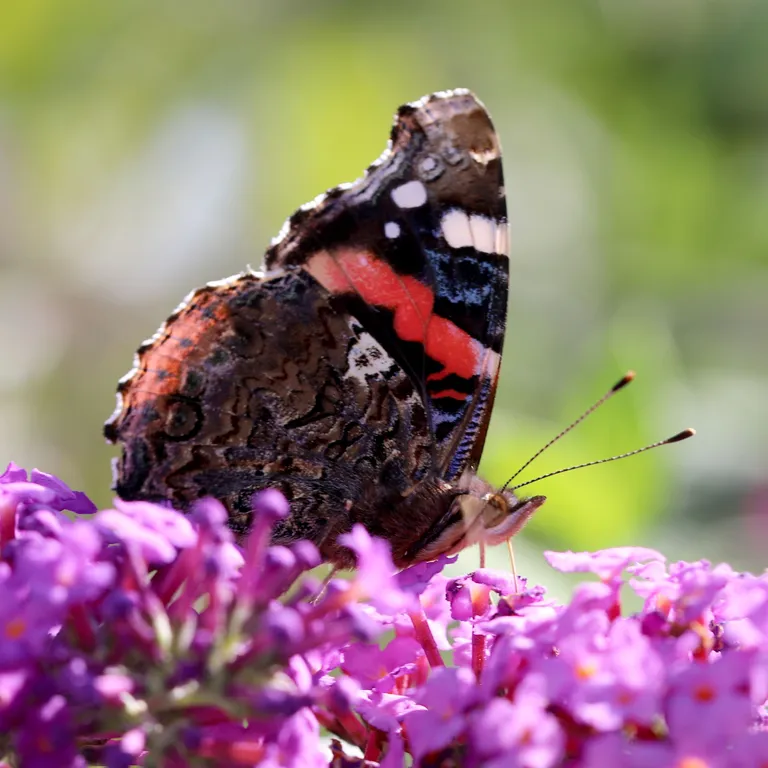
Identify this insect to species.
Vanessa atalanta
